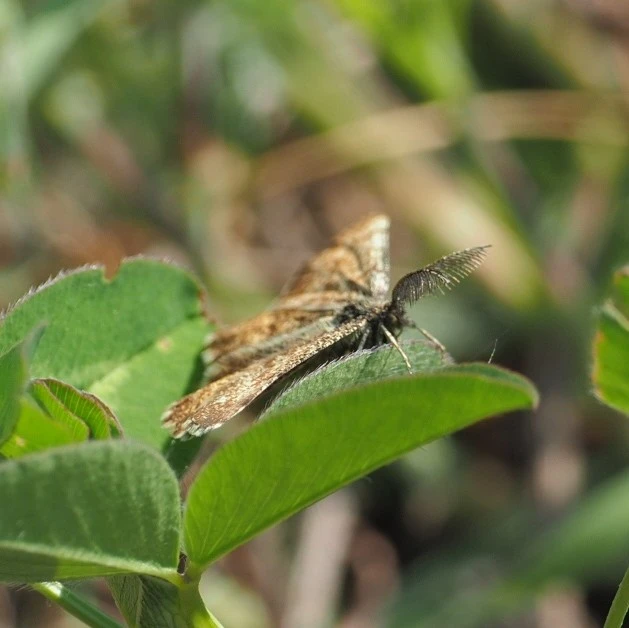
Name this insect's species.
Ematurga atomaria
